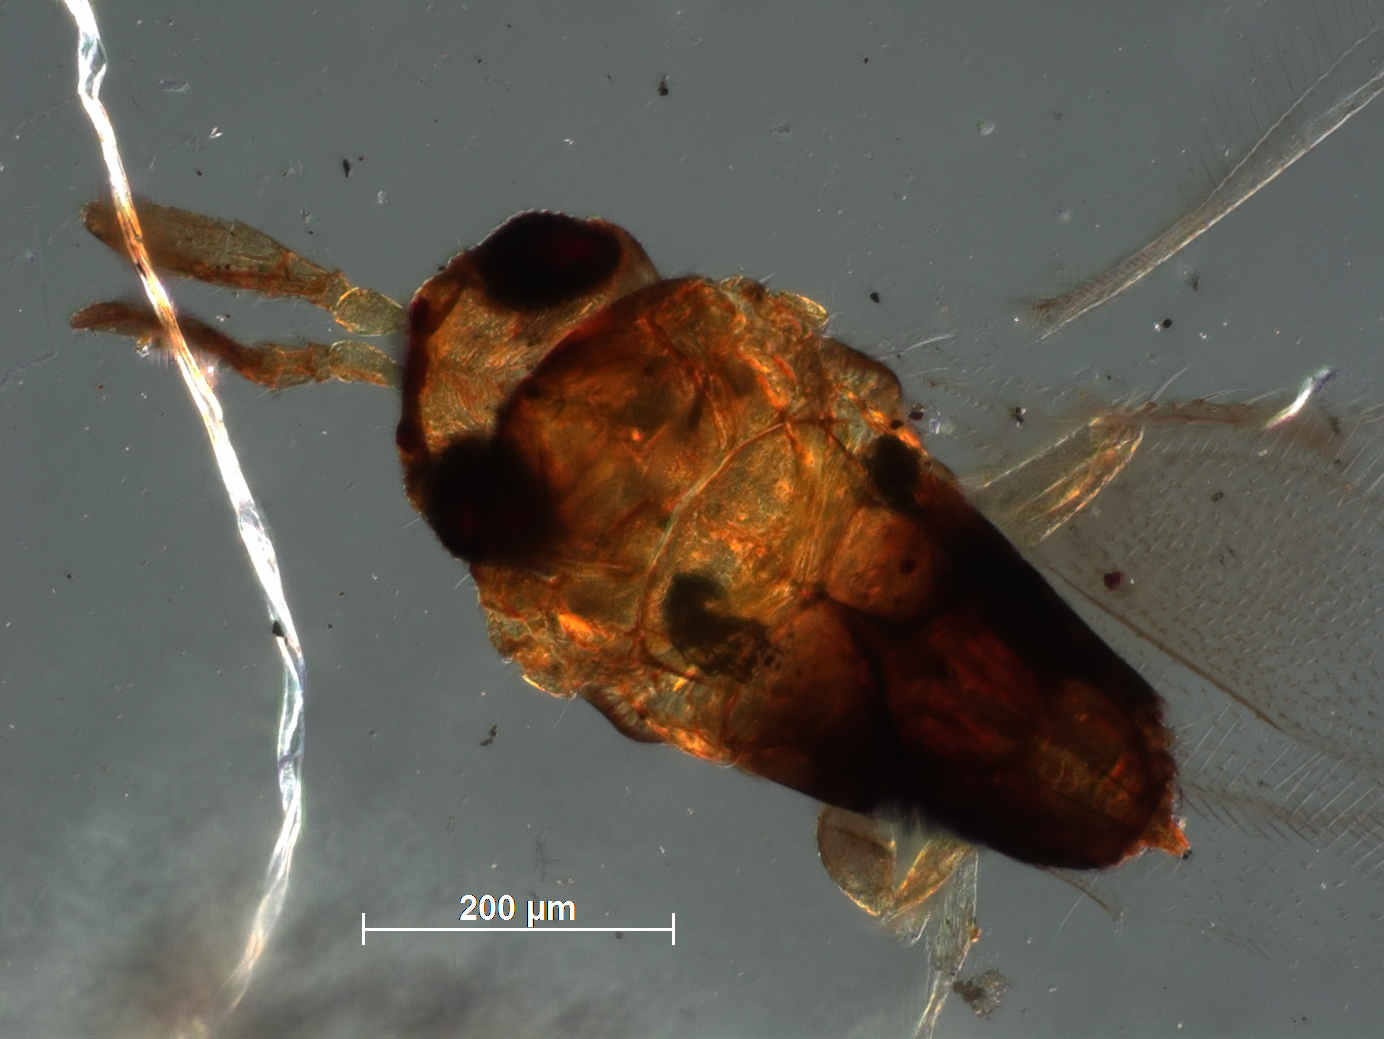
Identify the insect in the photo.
Bardylis australicus
